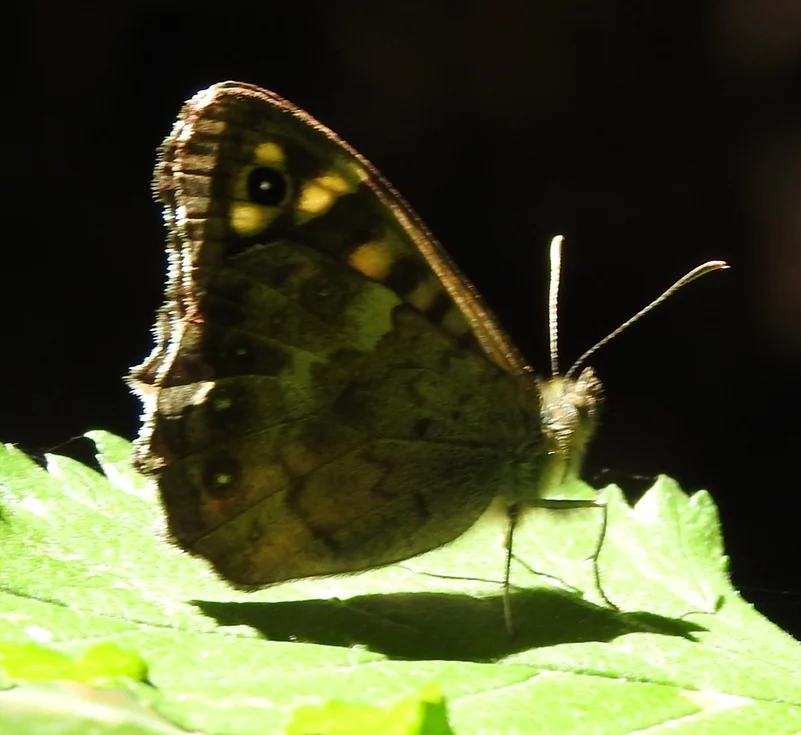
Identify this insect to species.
Pararge aegeria
